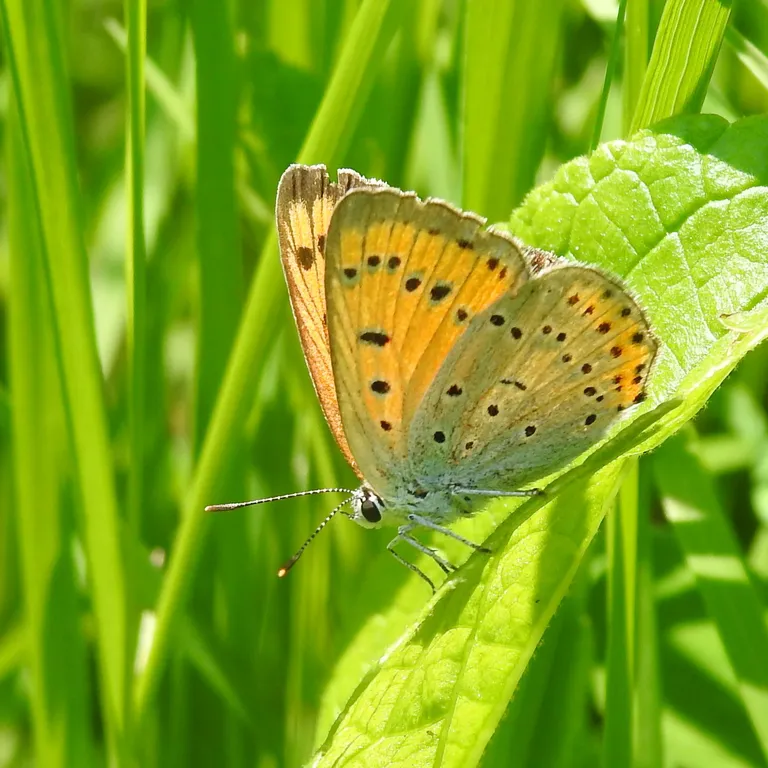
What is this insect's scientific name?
Lycaena dispar
